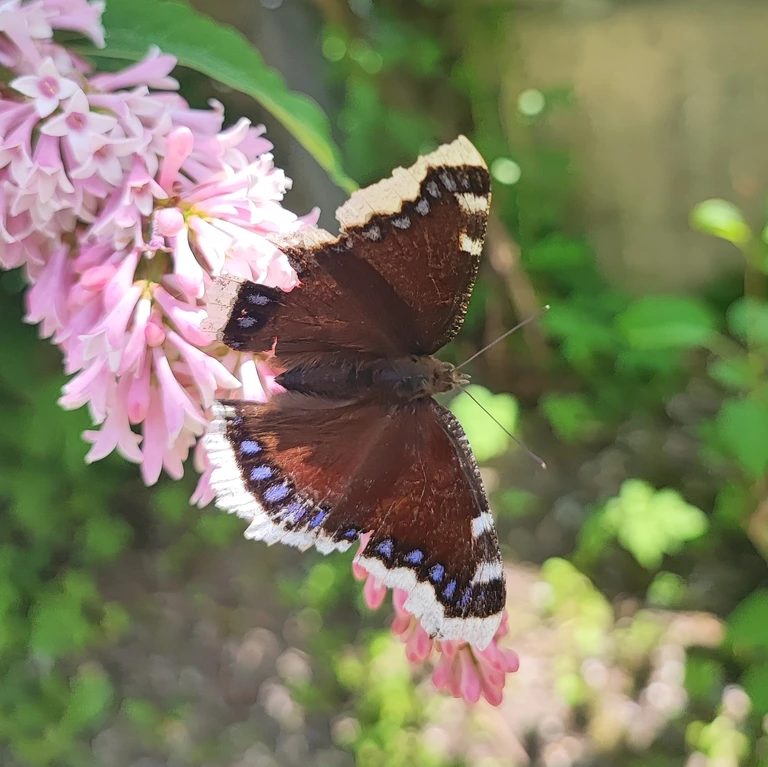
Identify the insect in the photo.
Nymphalis antiopa
